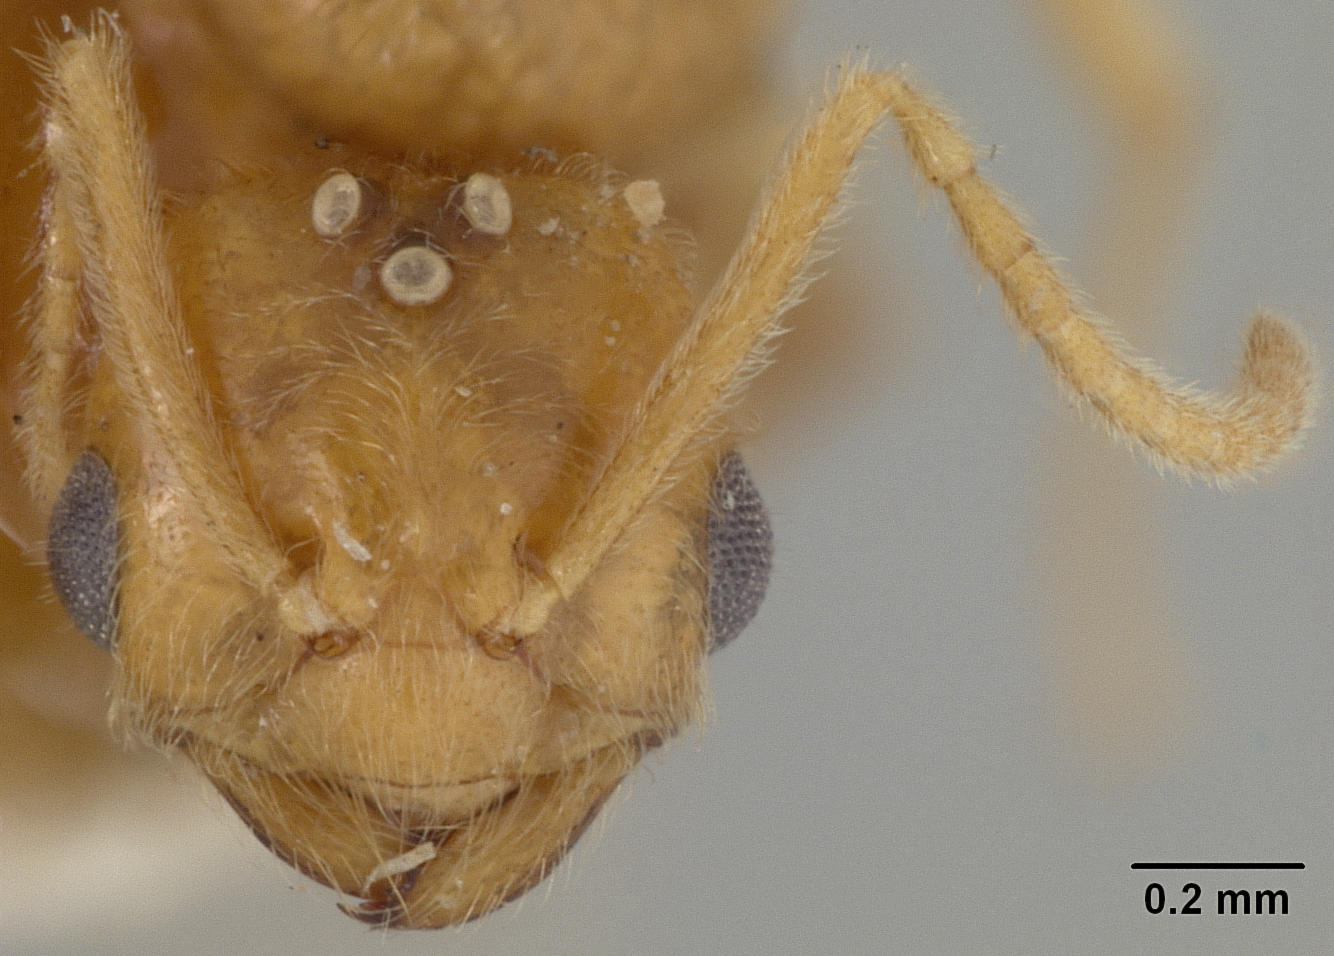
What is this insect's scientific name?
Camponotus elysii
